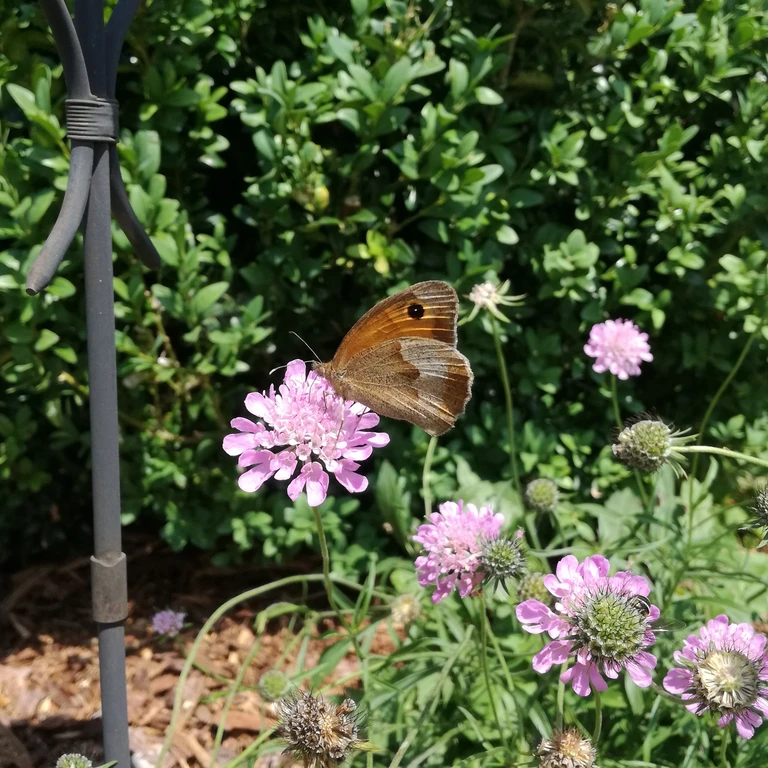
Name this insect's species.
Maniola jurtina
